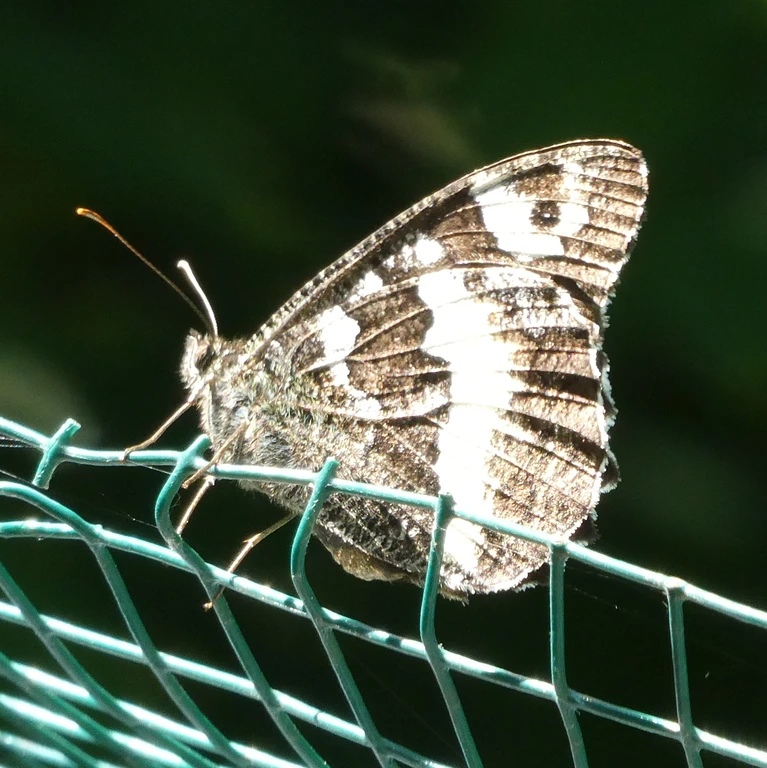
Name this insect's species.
Brintesia circe
